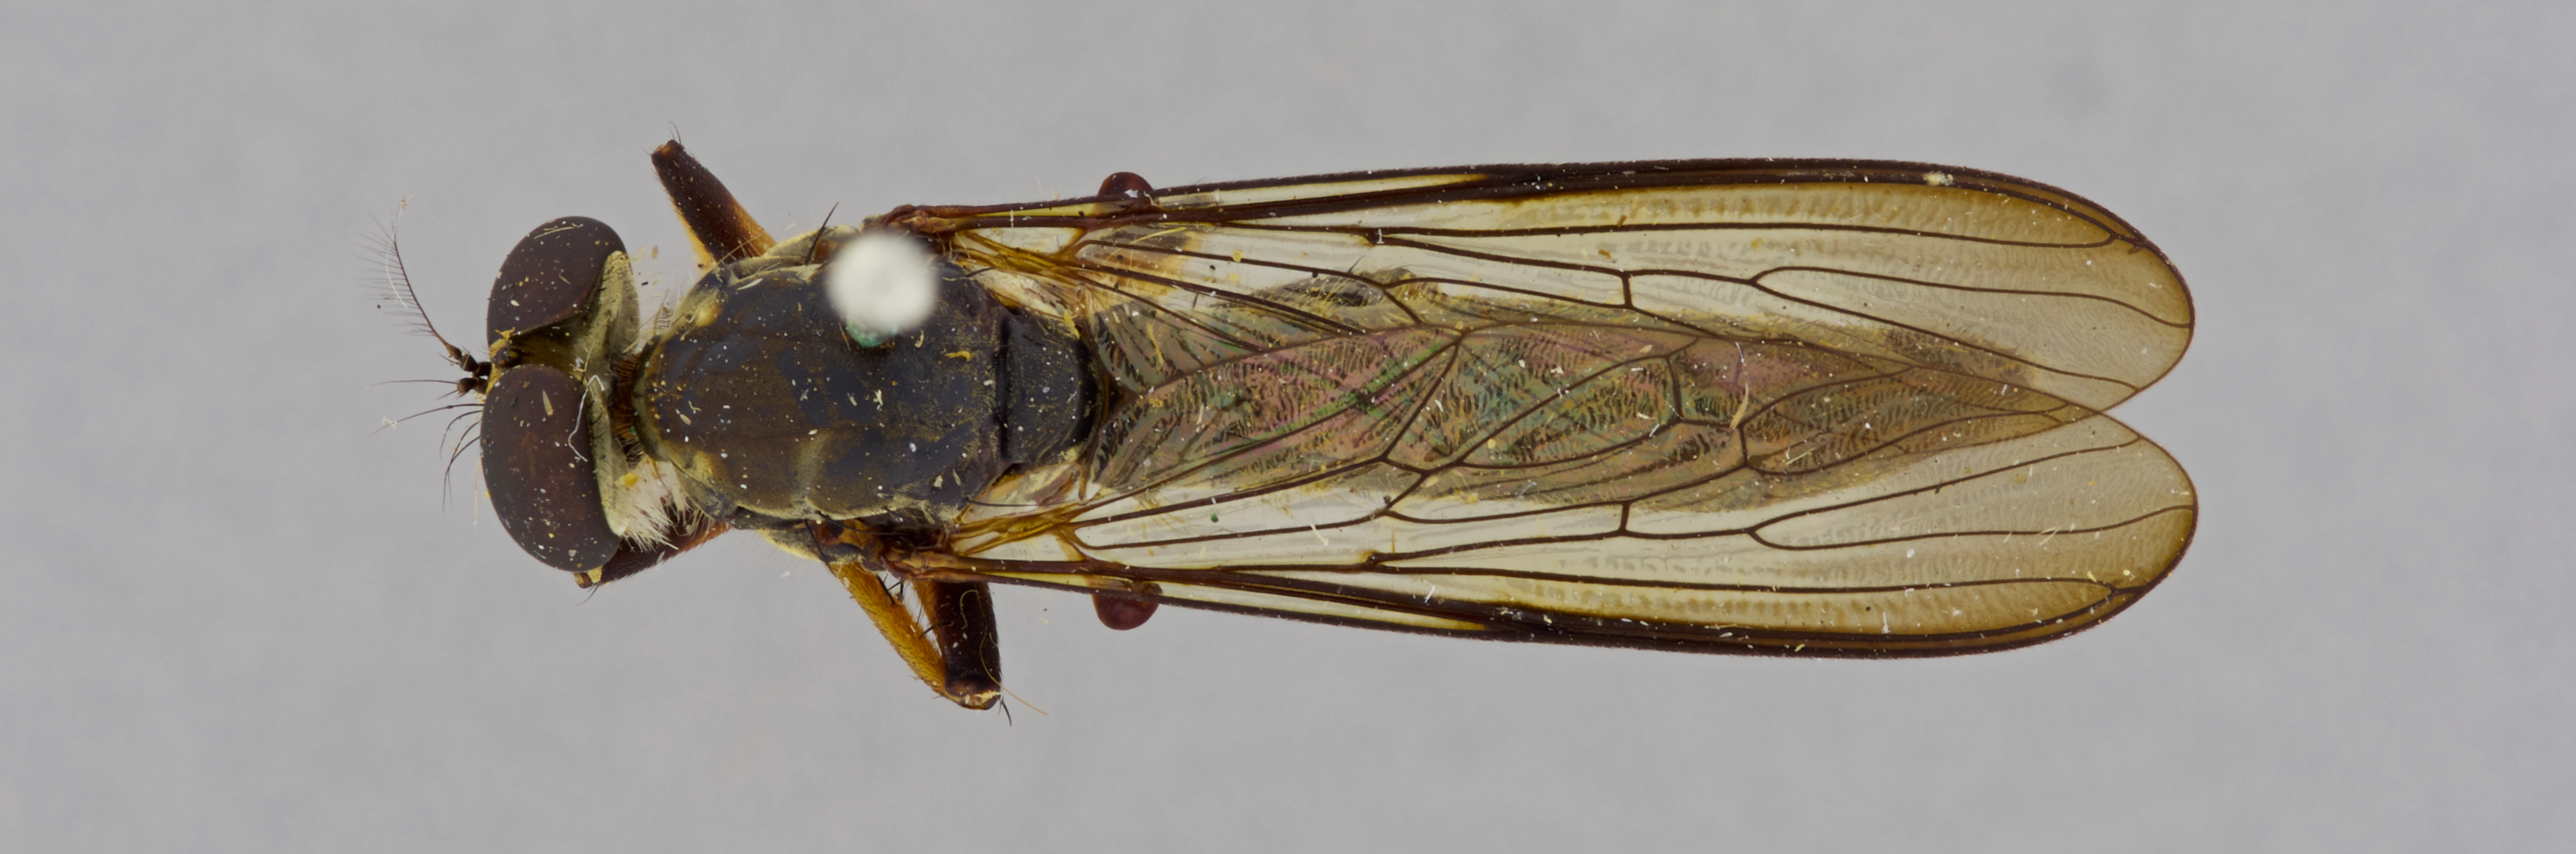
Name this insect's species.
Ommatius episkeris
